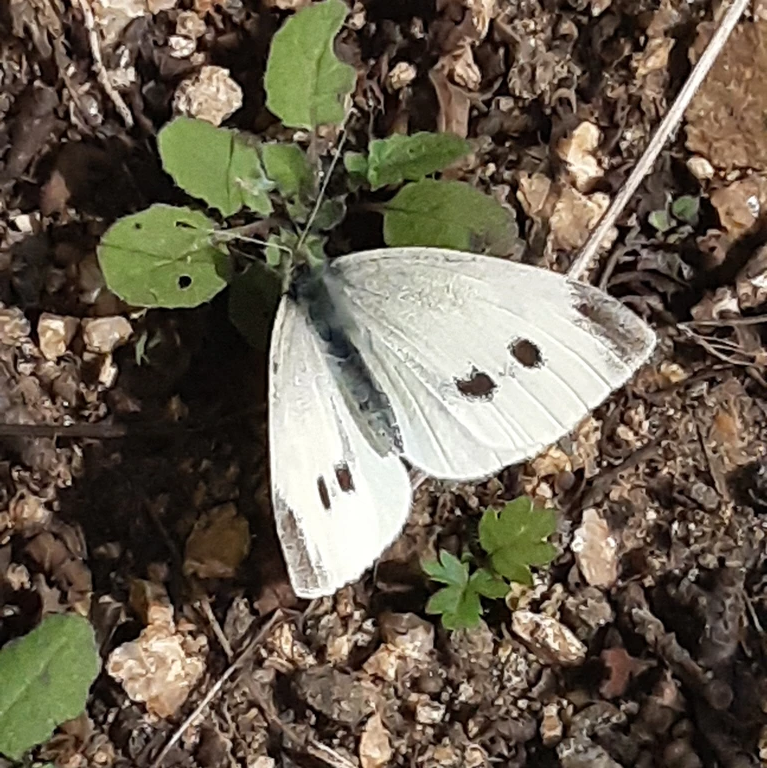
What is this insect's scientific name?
Pieris rapae
